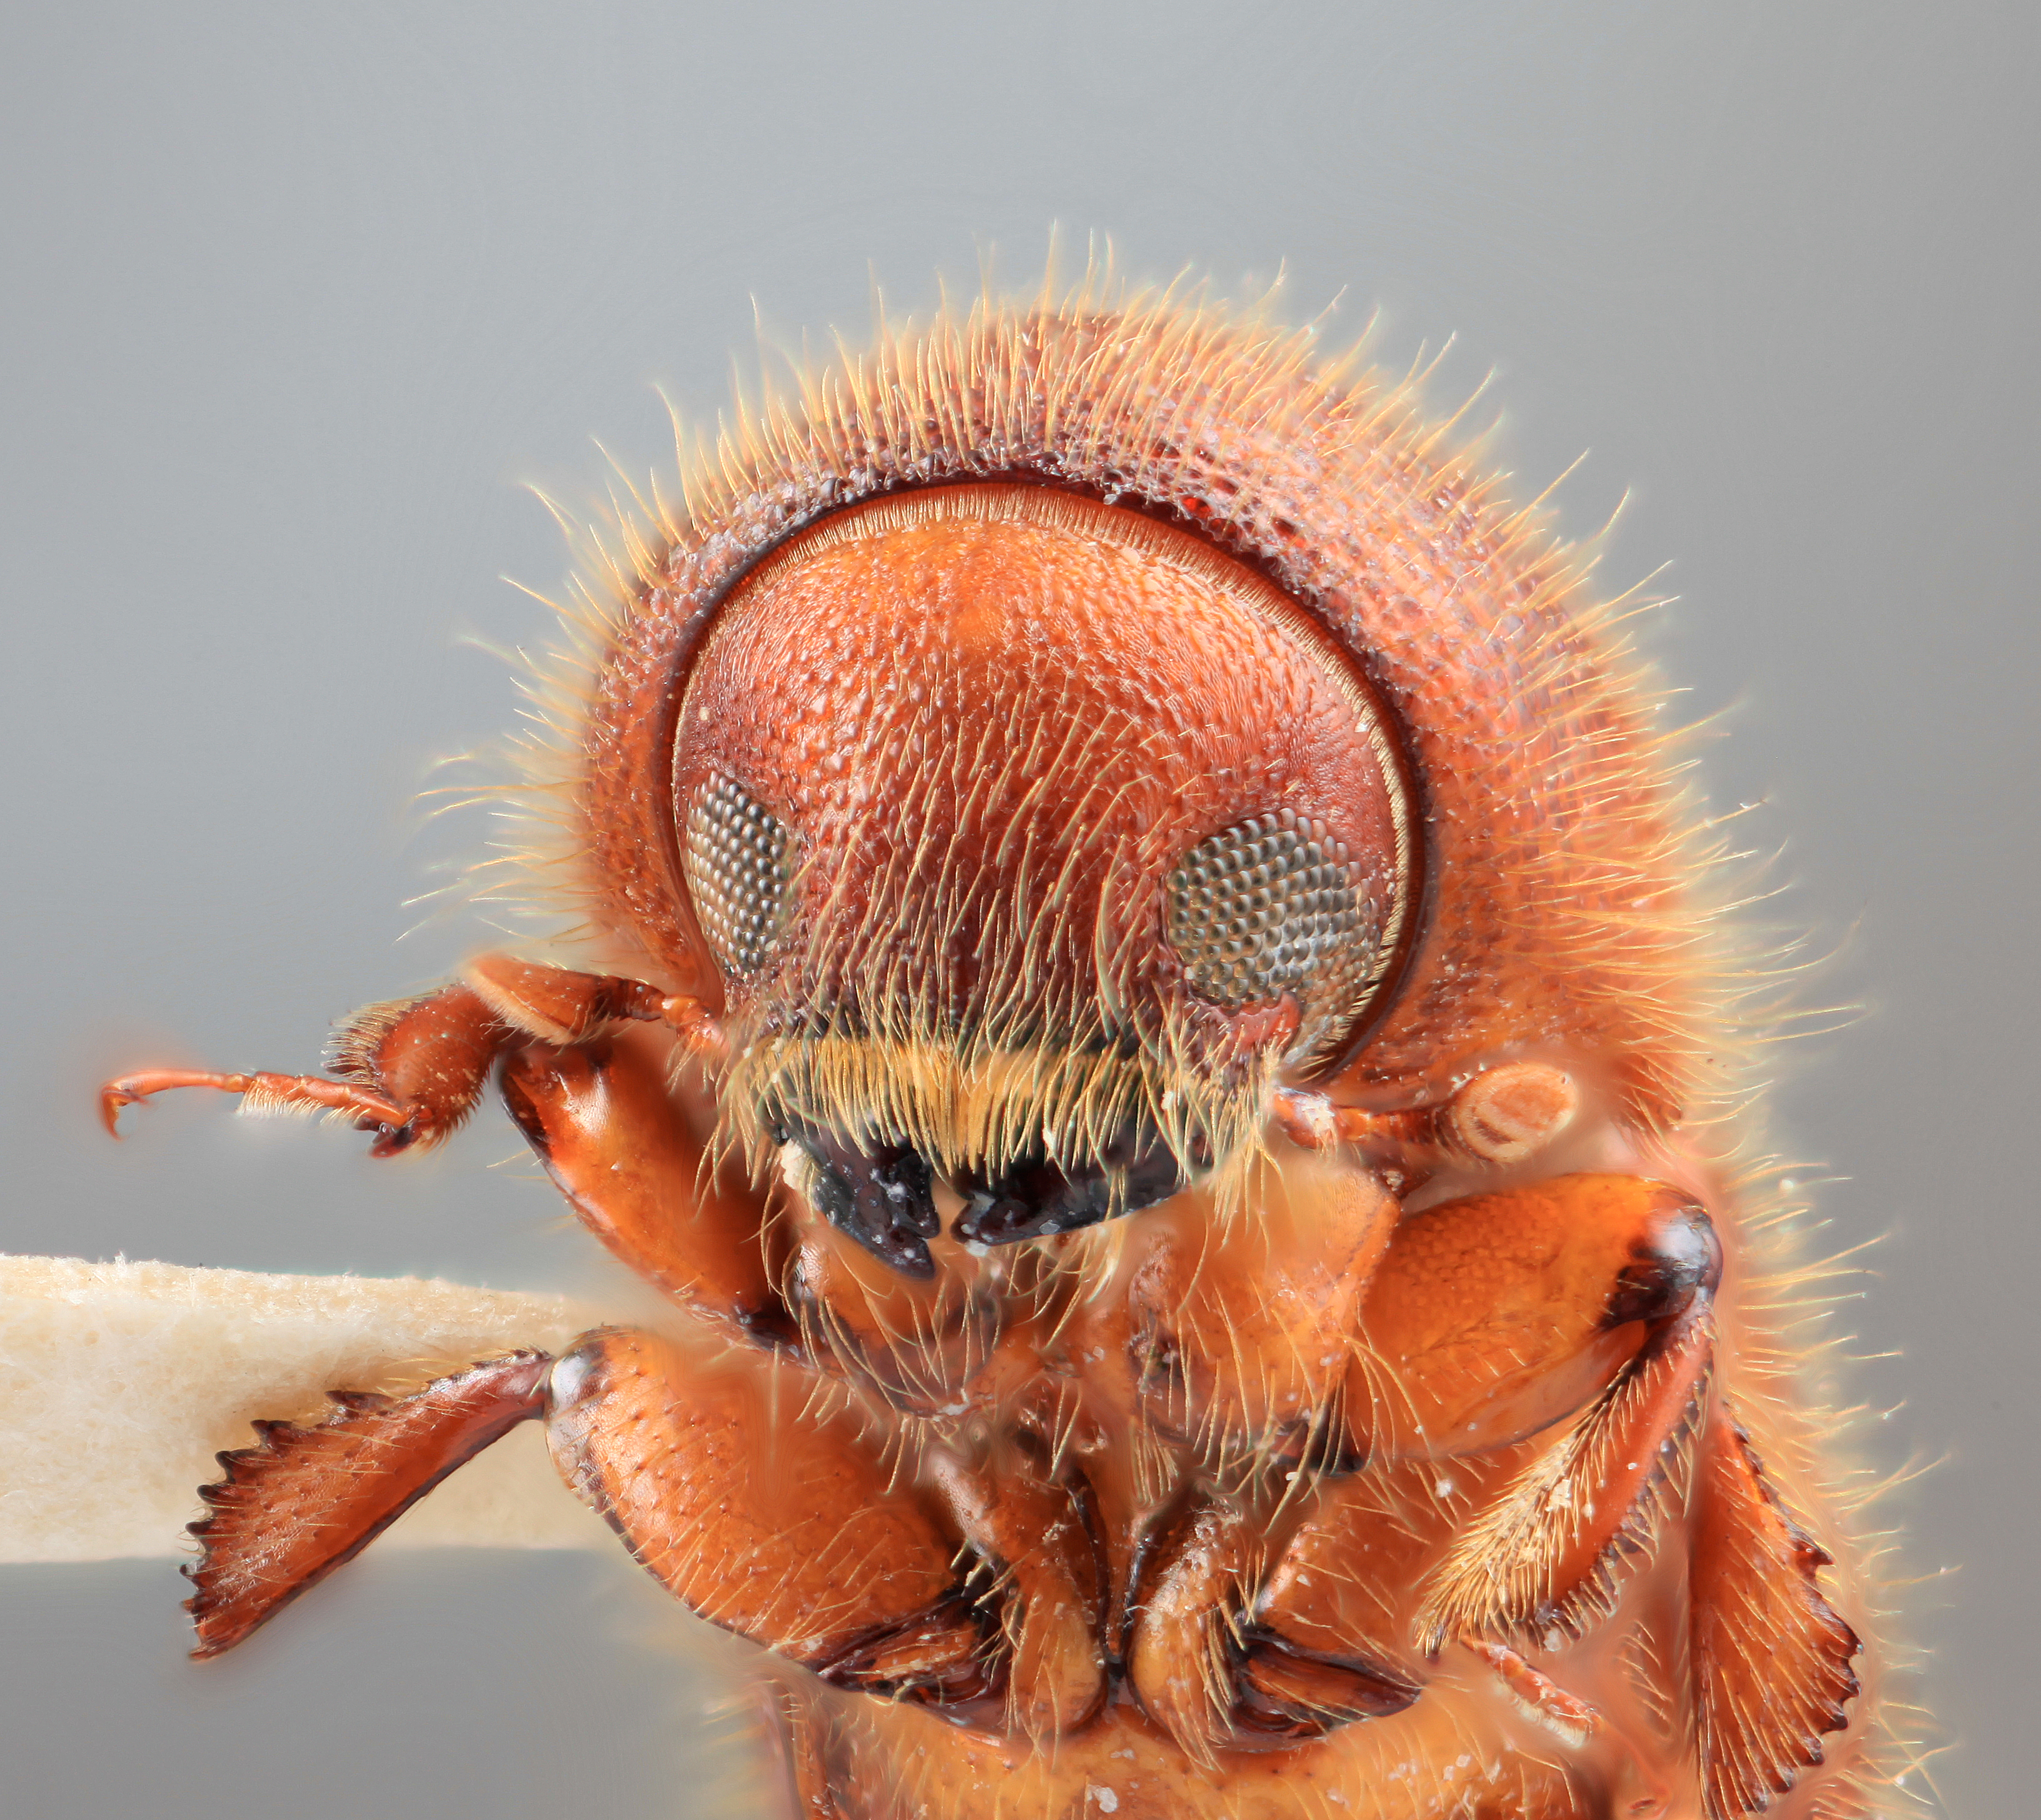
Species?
Xyleborus horridicus
